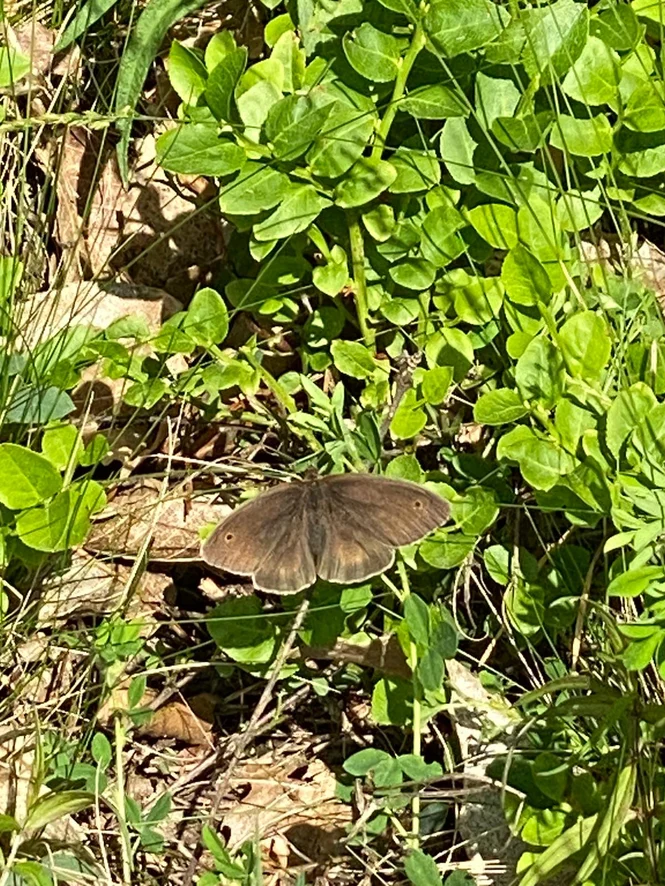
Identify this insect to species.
Maniola jurtina
